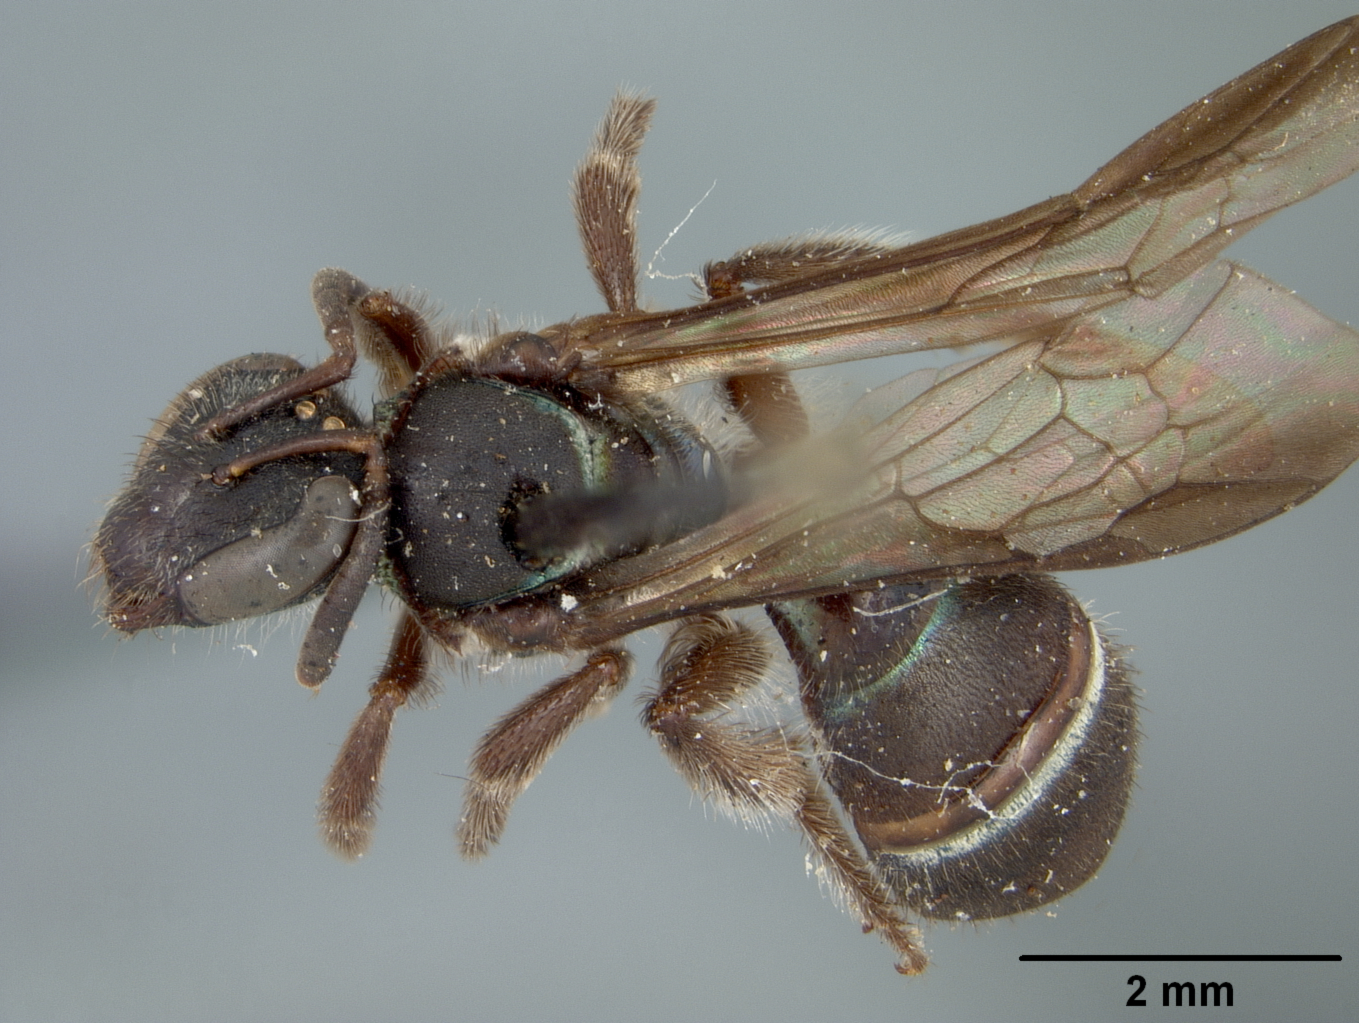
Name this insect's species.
Neocorynura discolor
